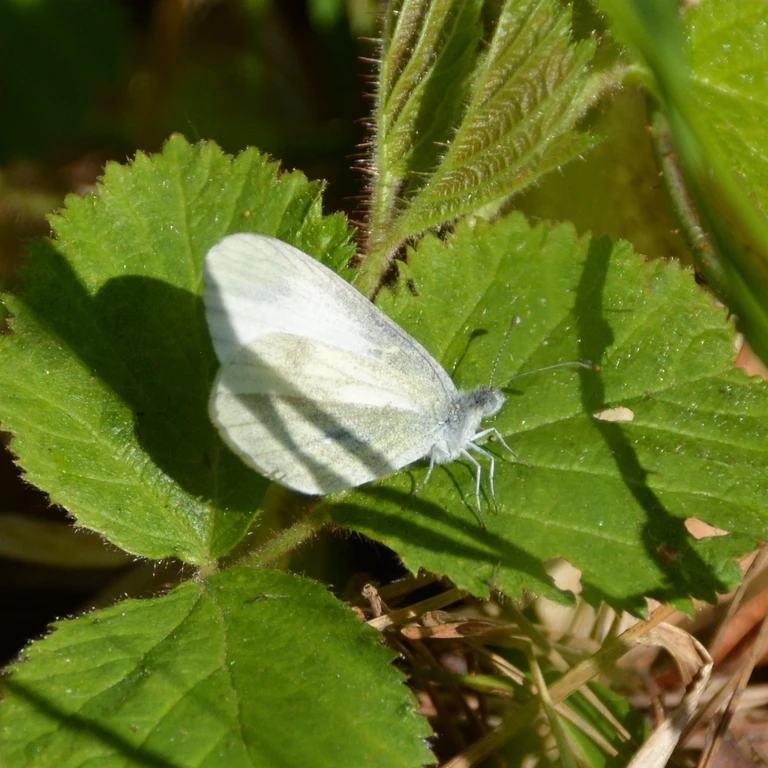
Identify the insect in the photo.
Leptidea sinapis/juvernica
